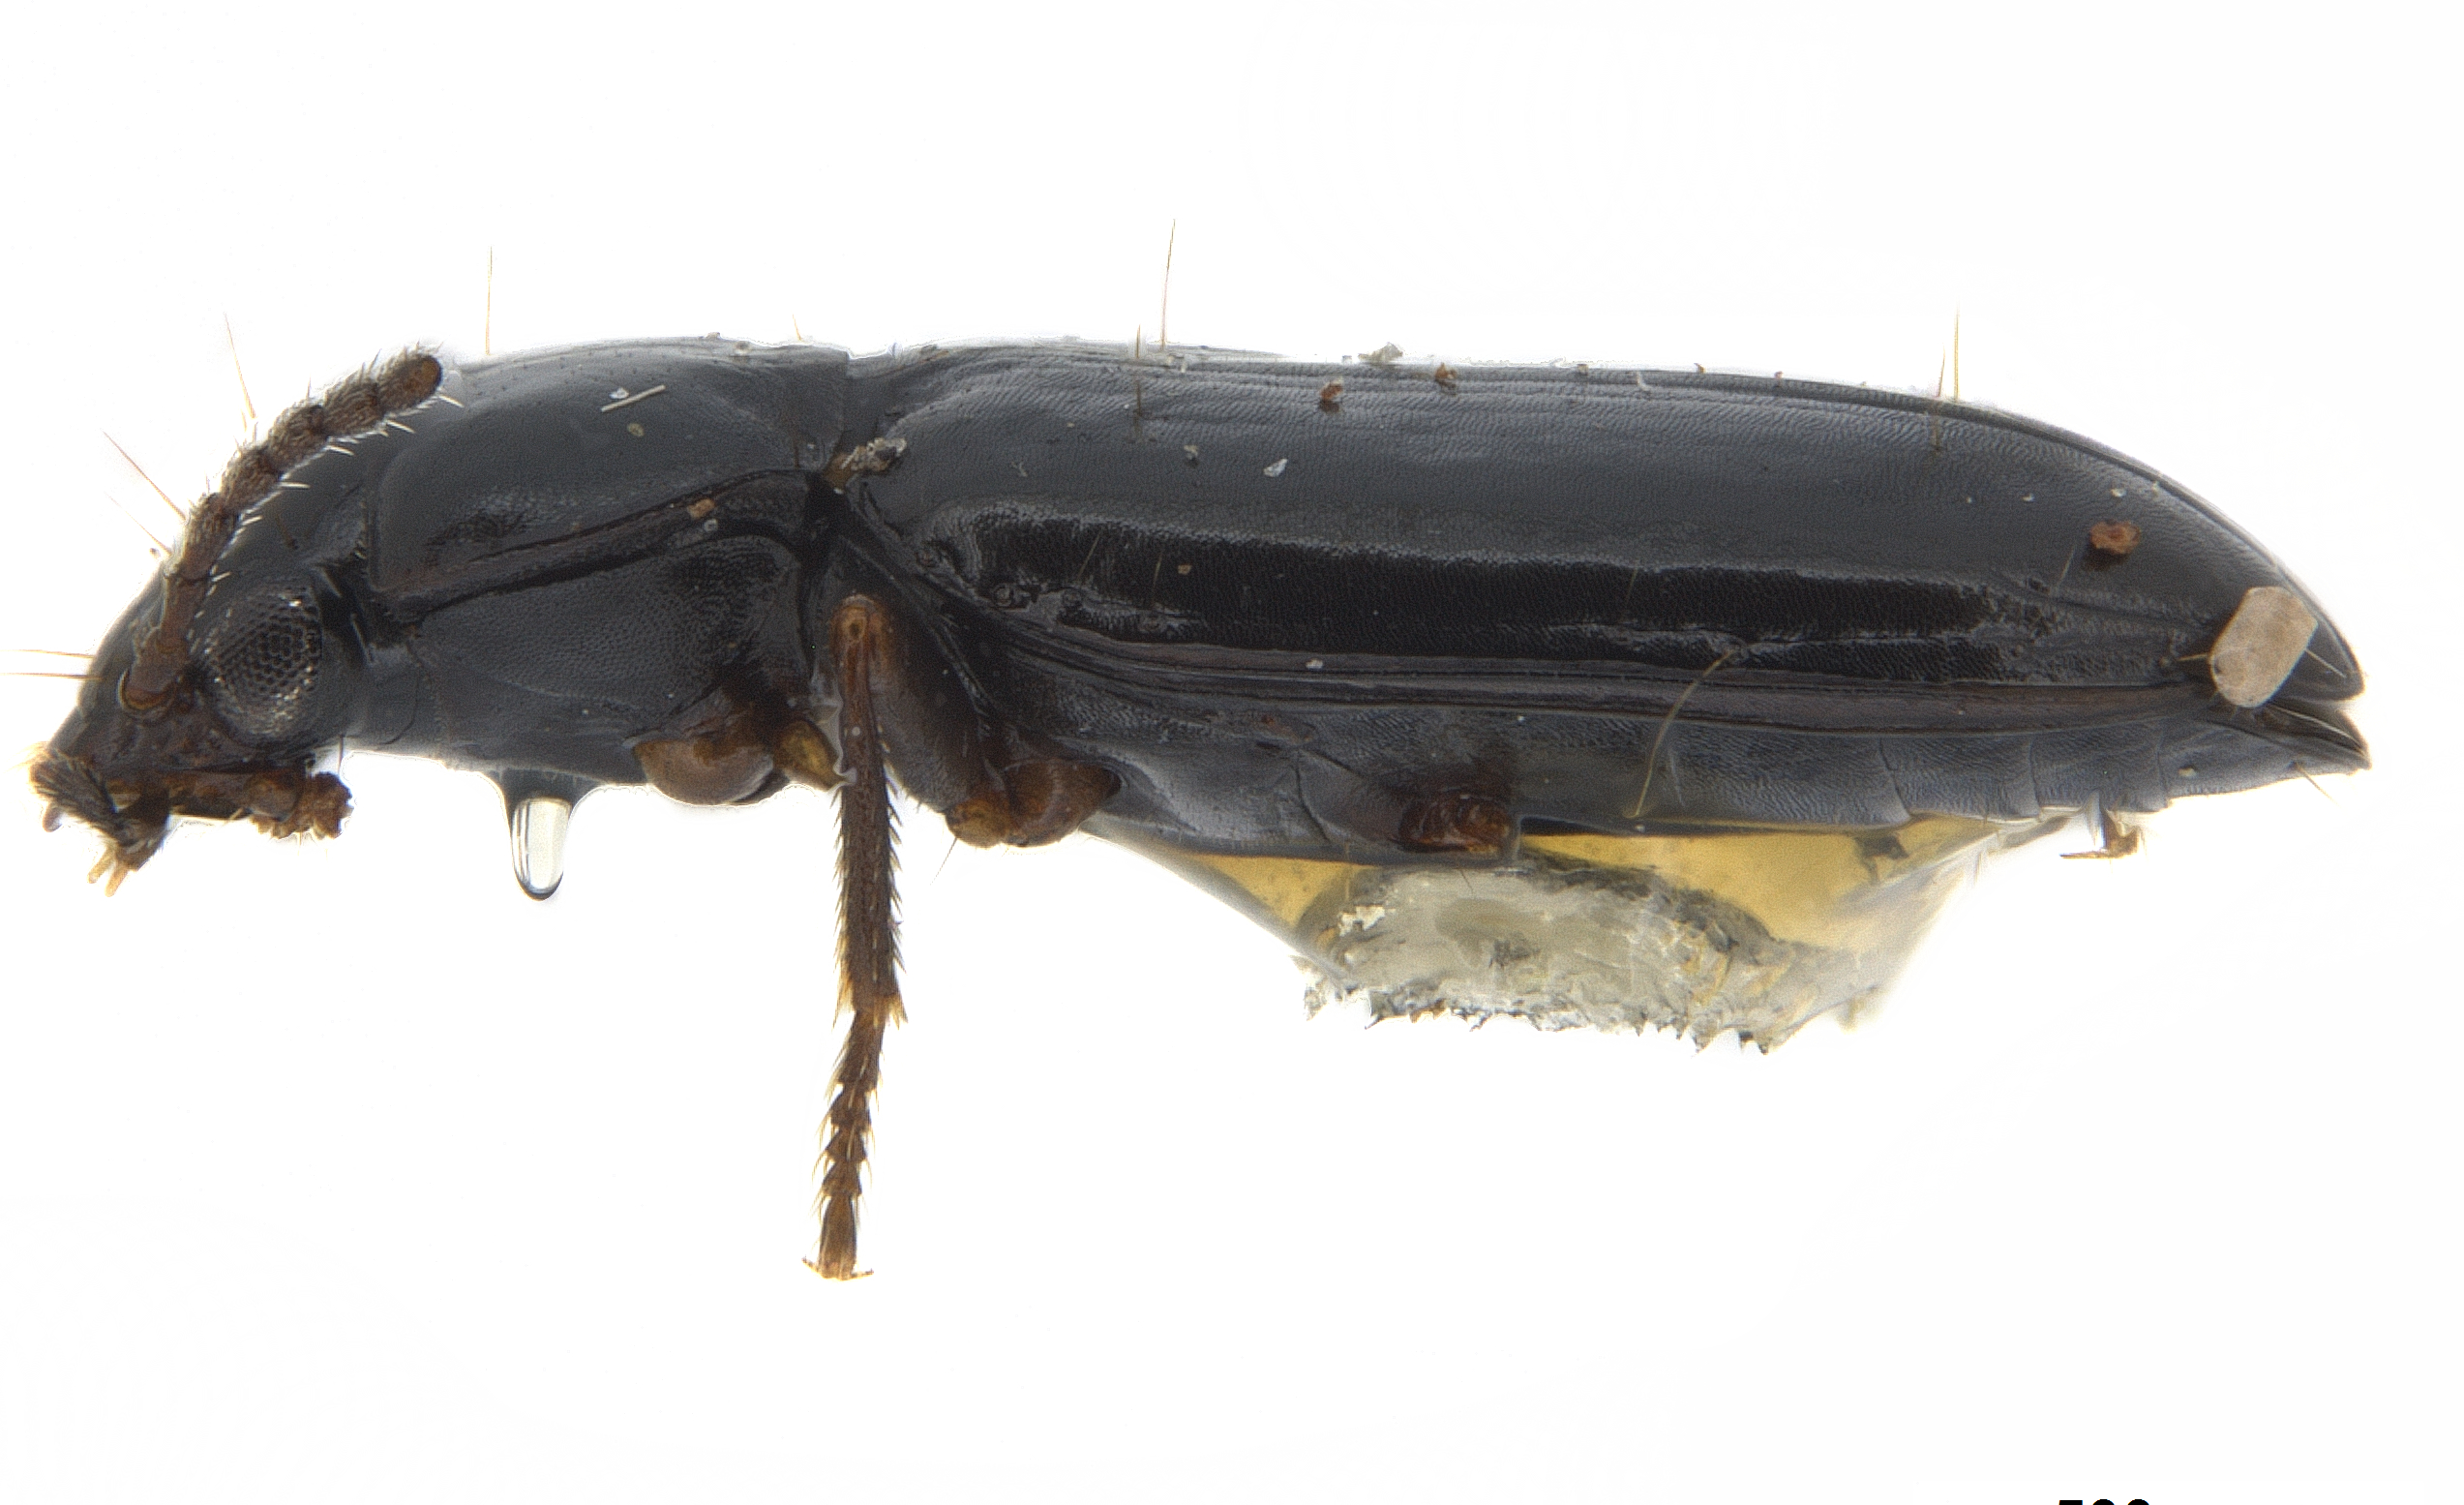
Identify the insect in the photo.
Tachyta nana
